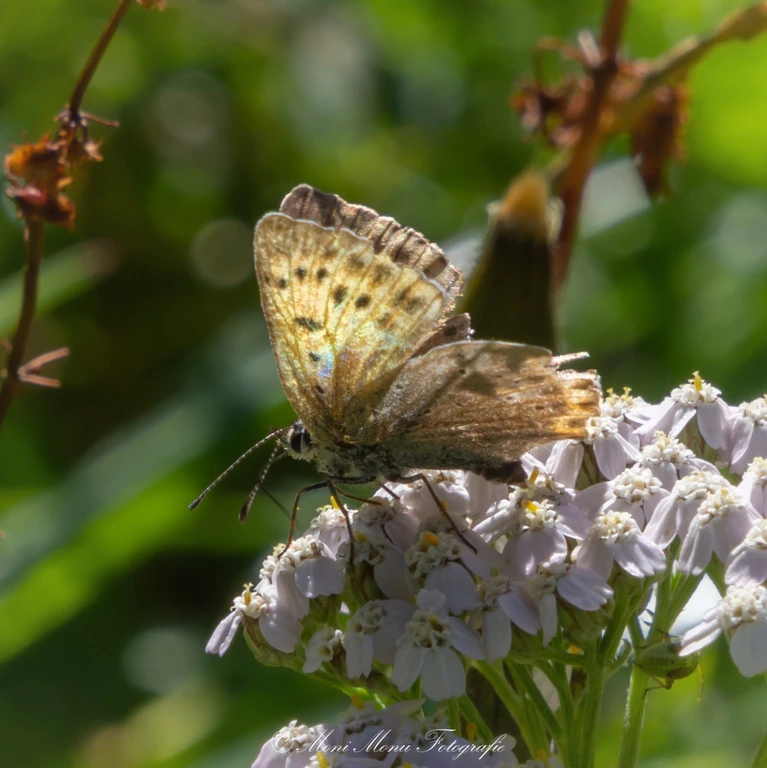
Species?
Lycaena virgaureae
